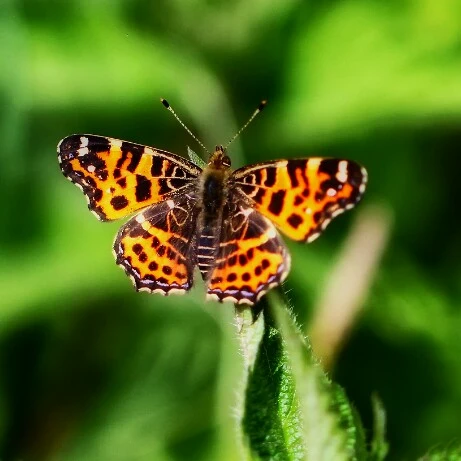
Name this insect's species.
Araschnia levana
